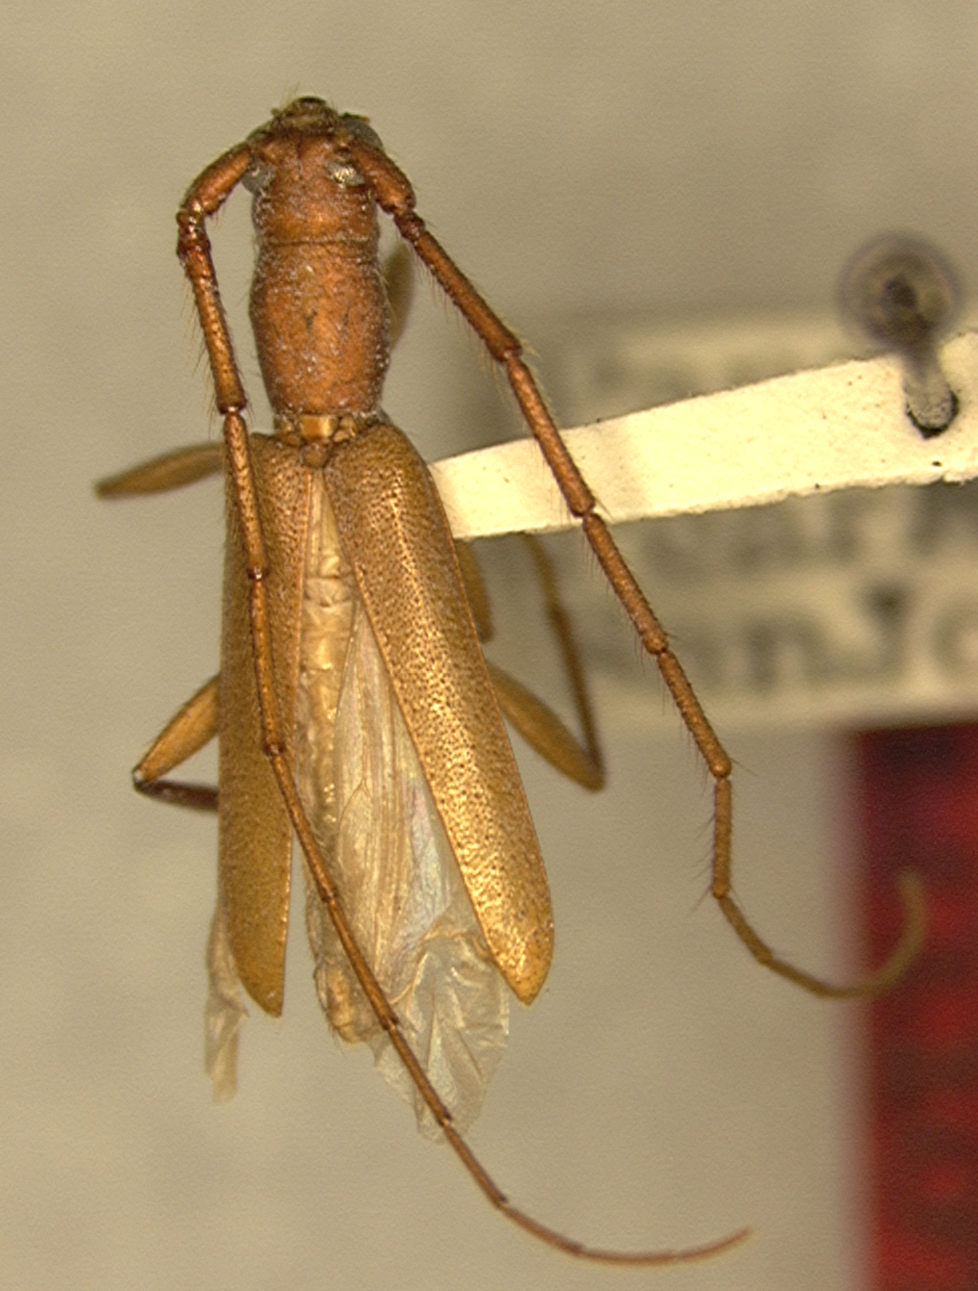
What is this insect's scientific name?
Apomethia antennata (also Niophis antennata)
